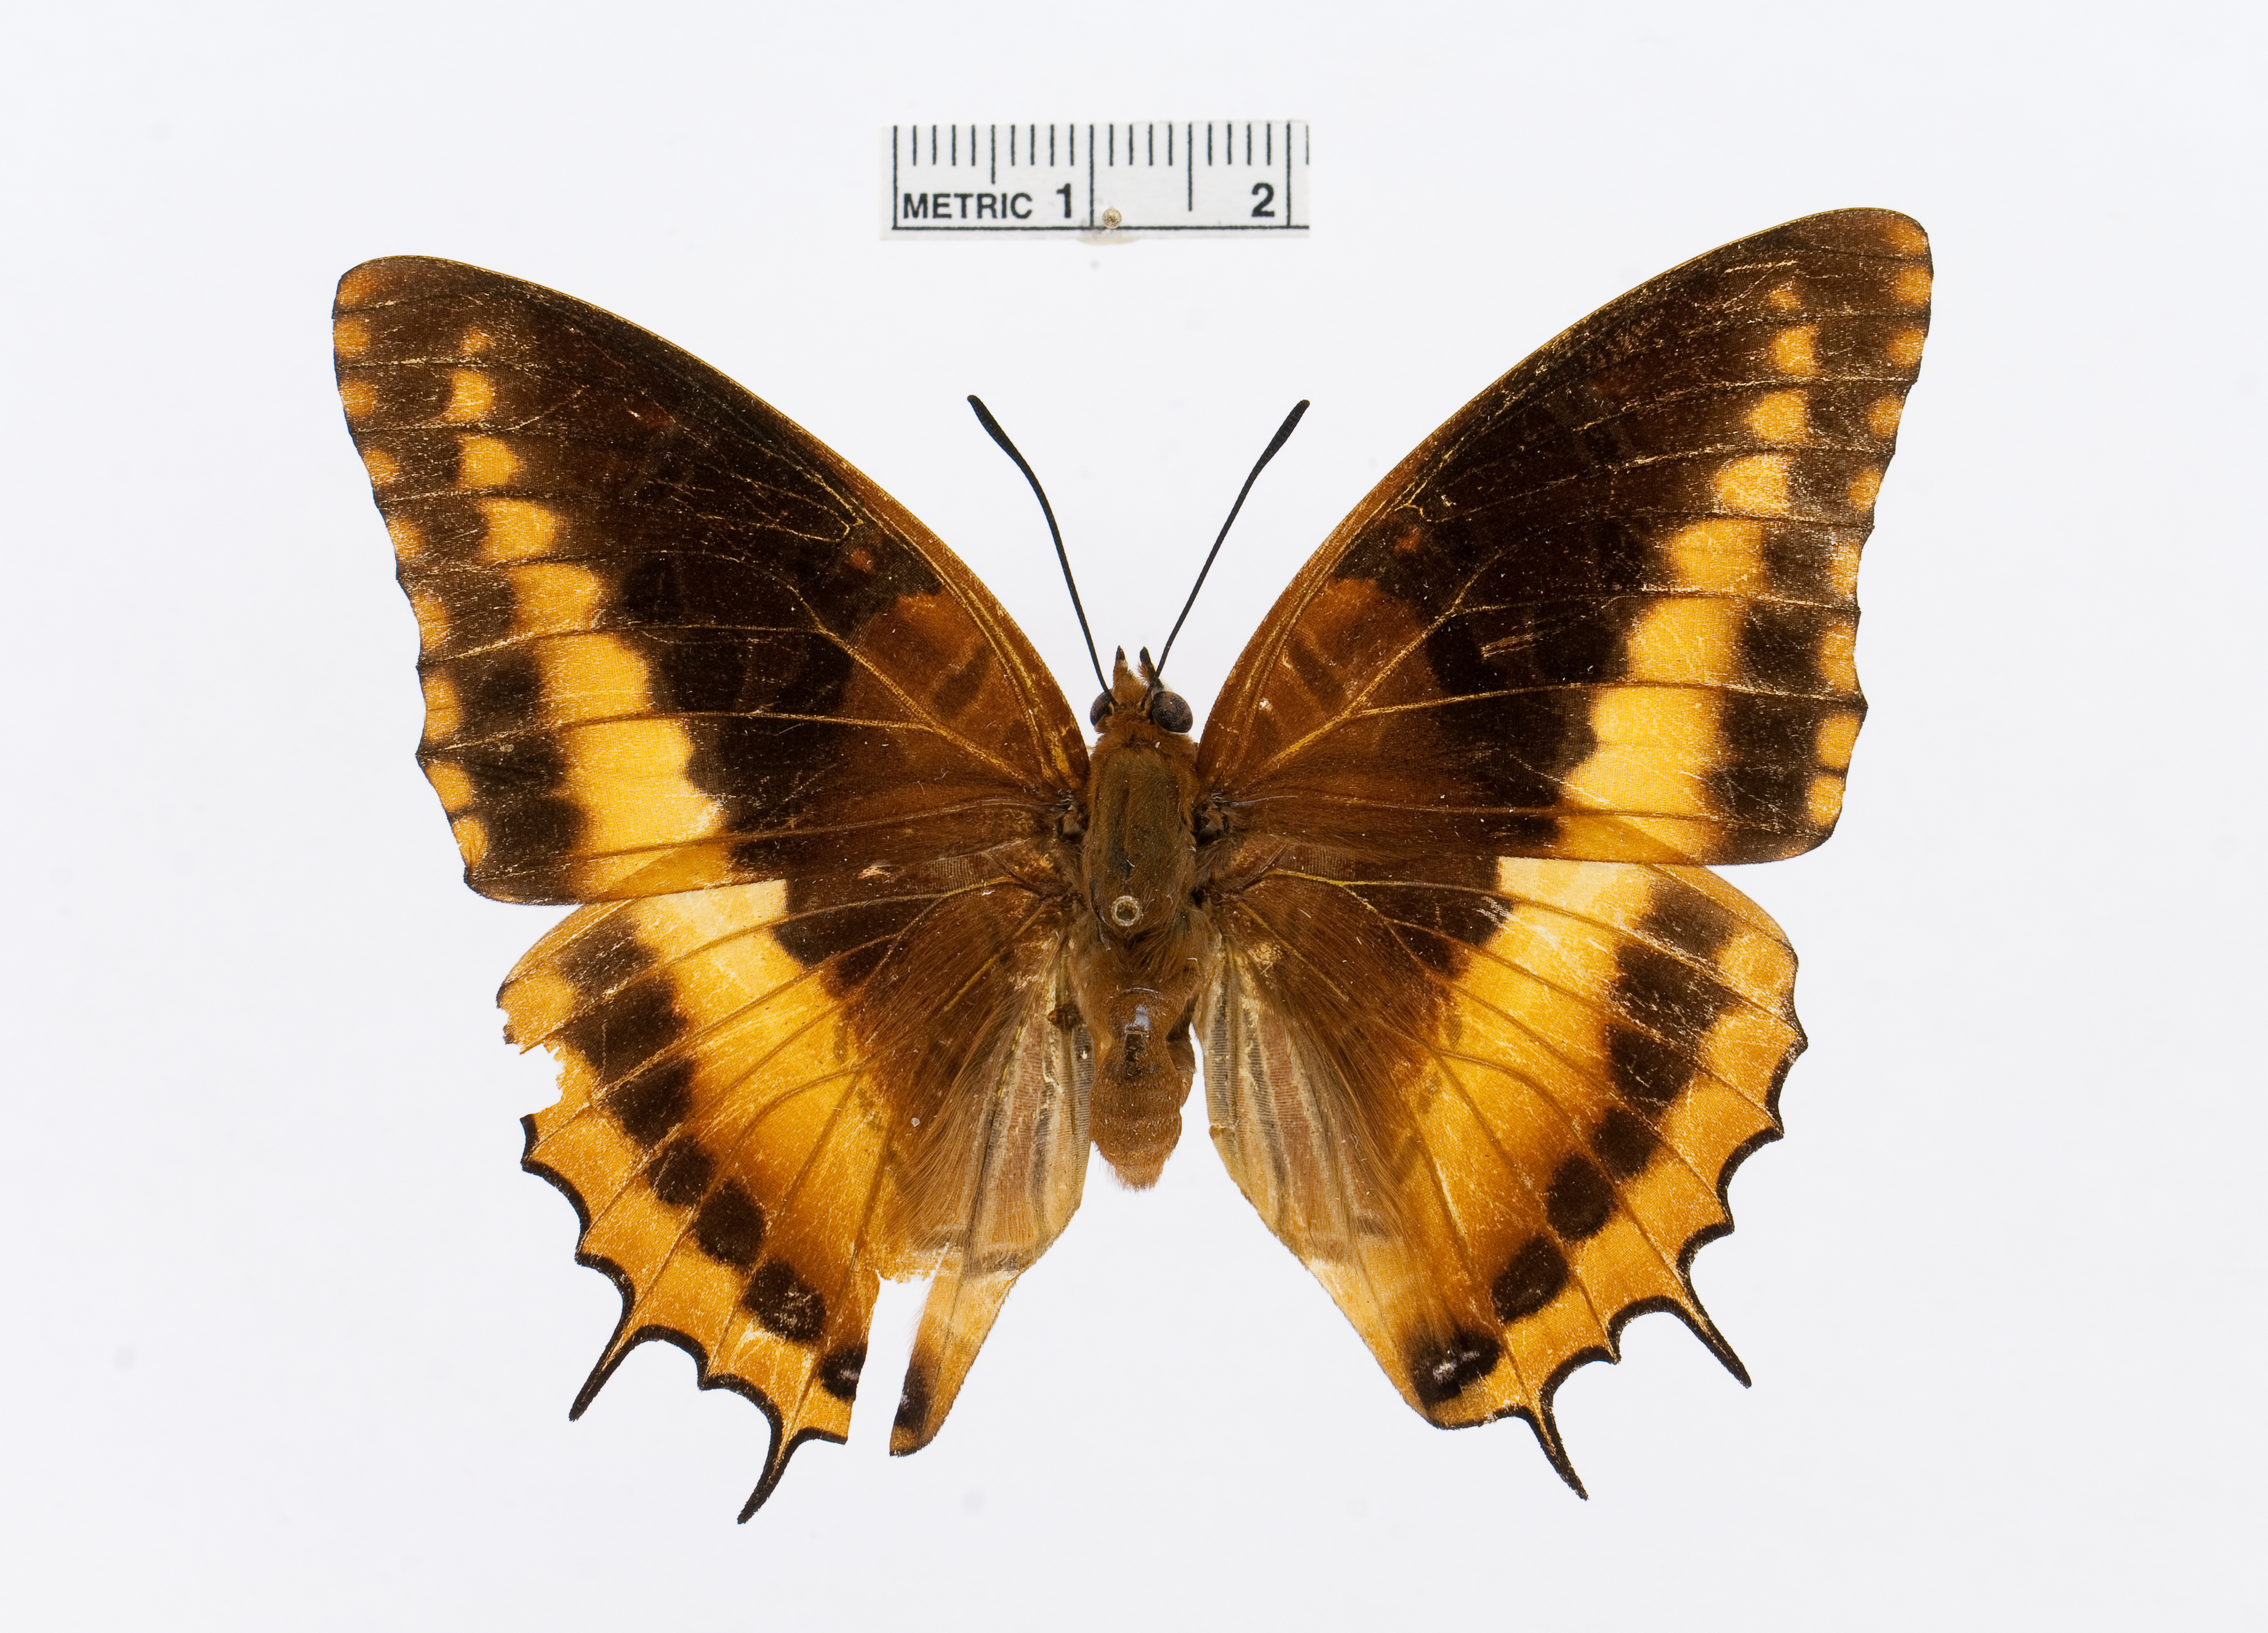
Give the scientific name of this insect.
Charaxes eudoxus
